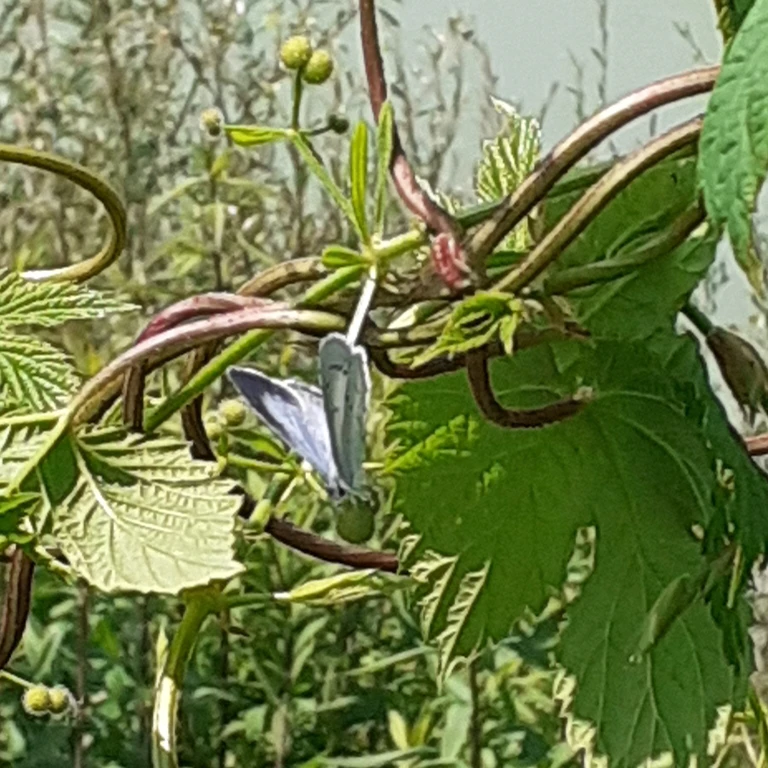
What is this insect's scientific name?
Celastrina argiolus
